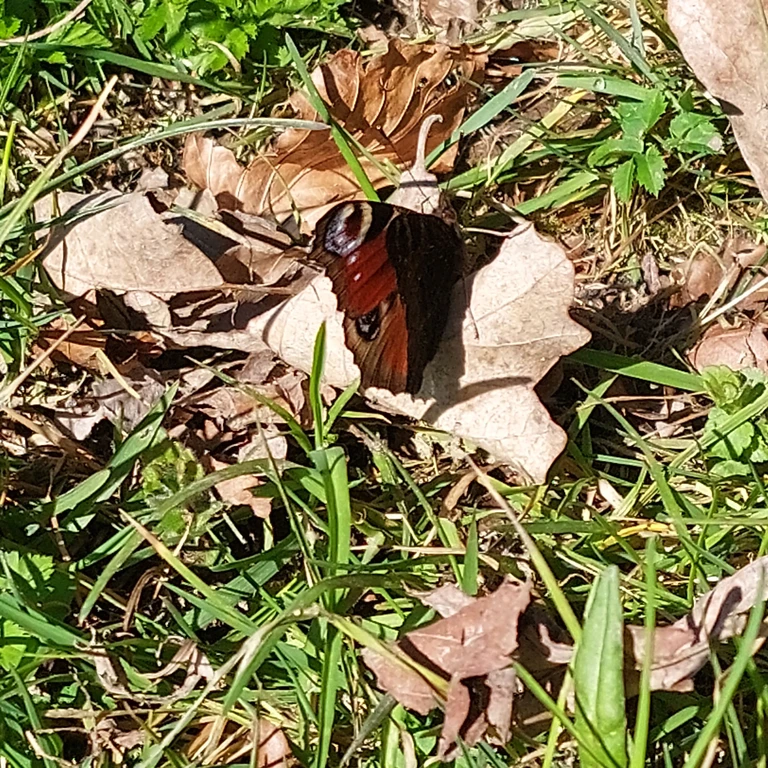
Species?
Aglais io
